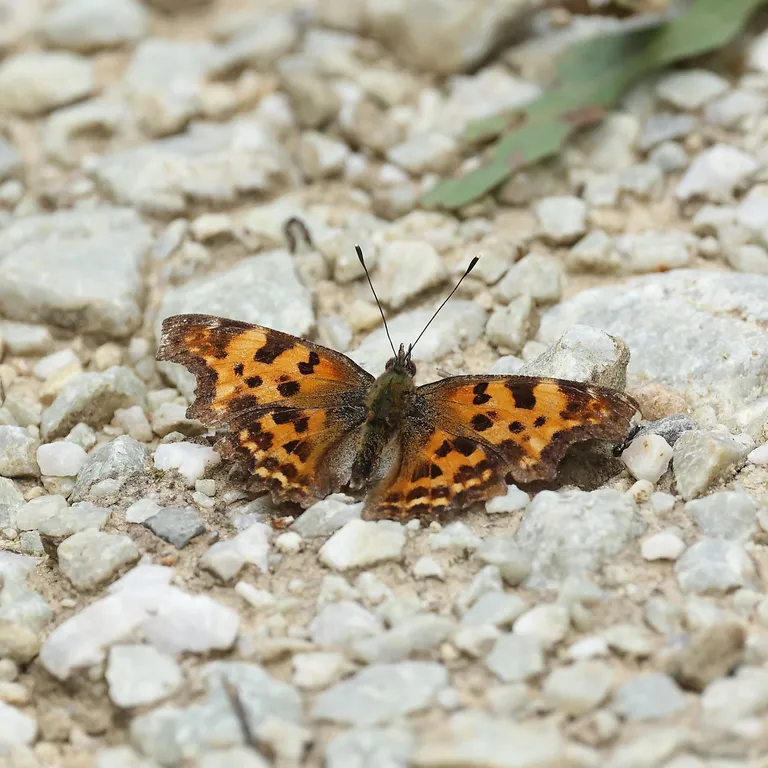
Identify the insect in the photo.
Polygonia c-album
